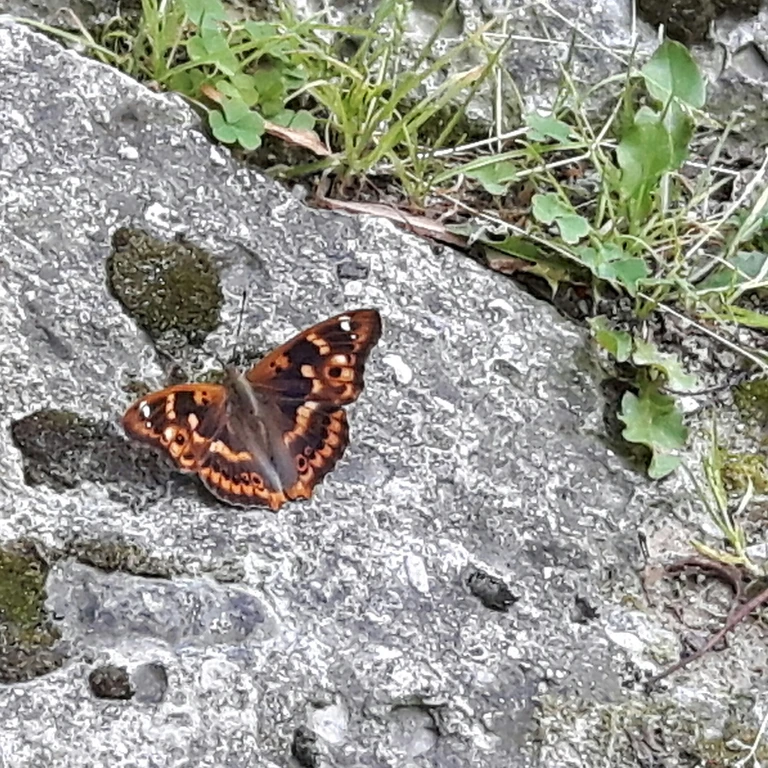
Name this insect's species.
Apatura ilia
